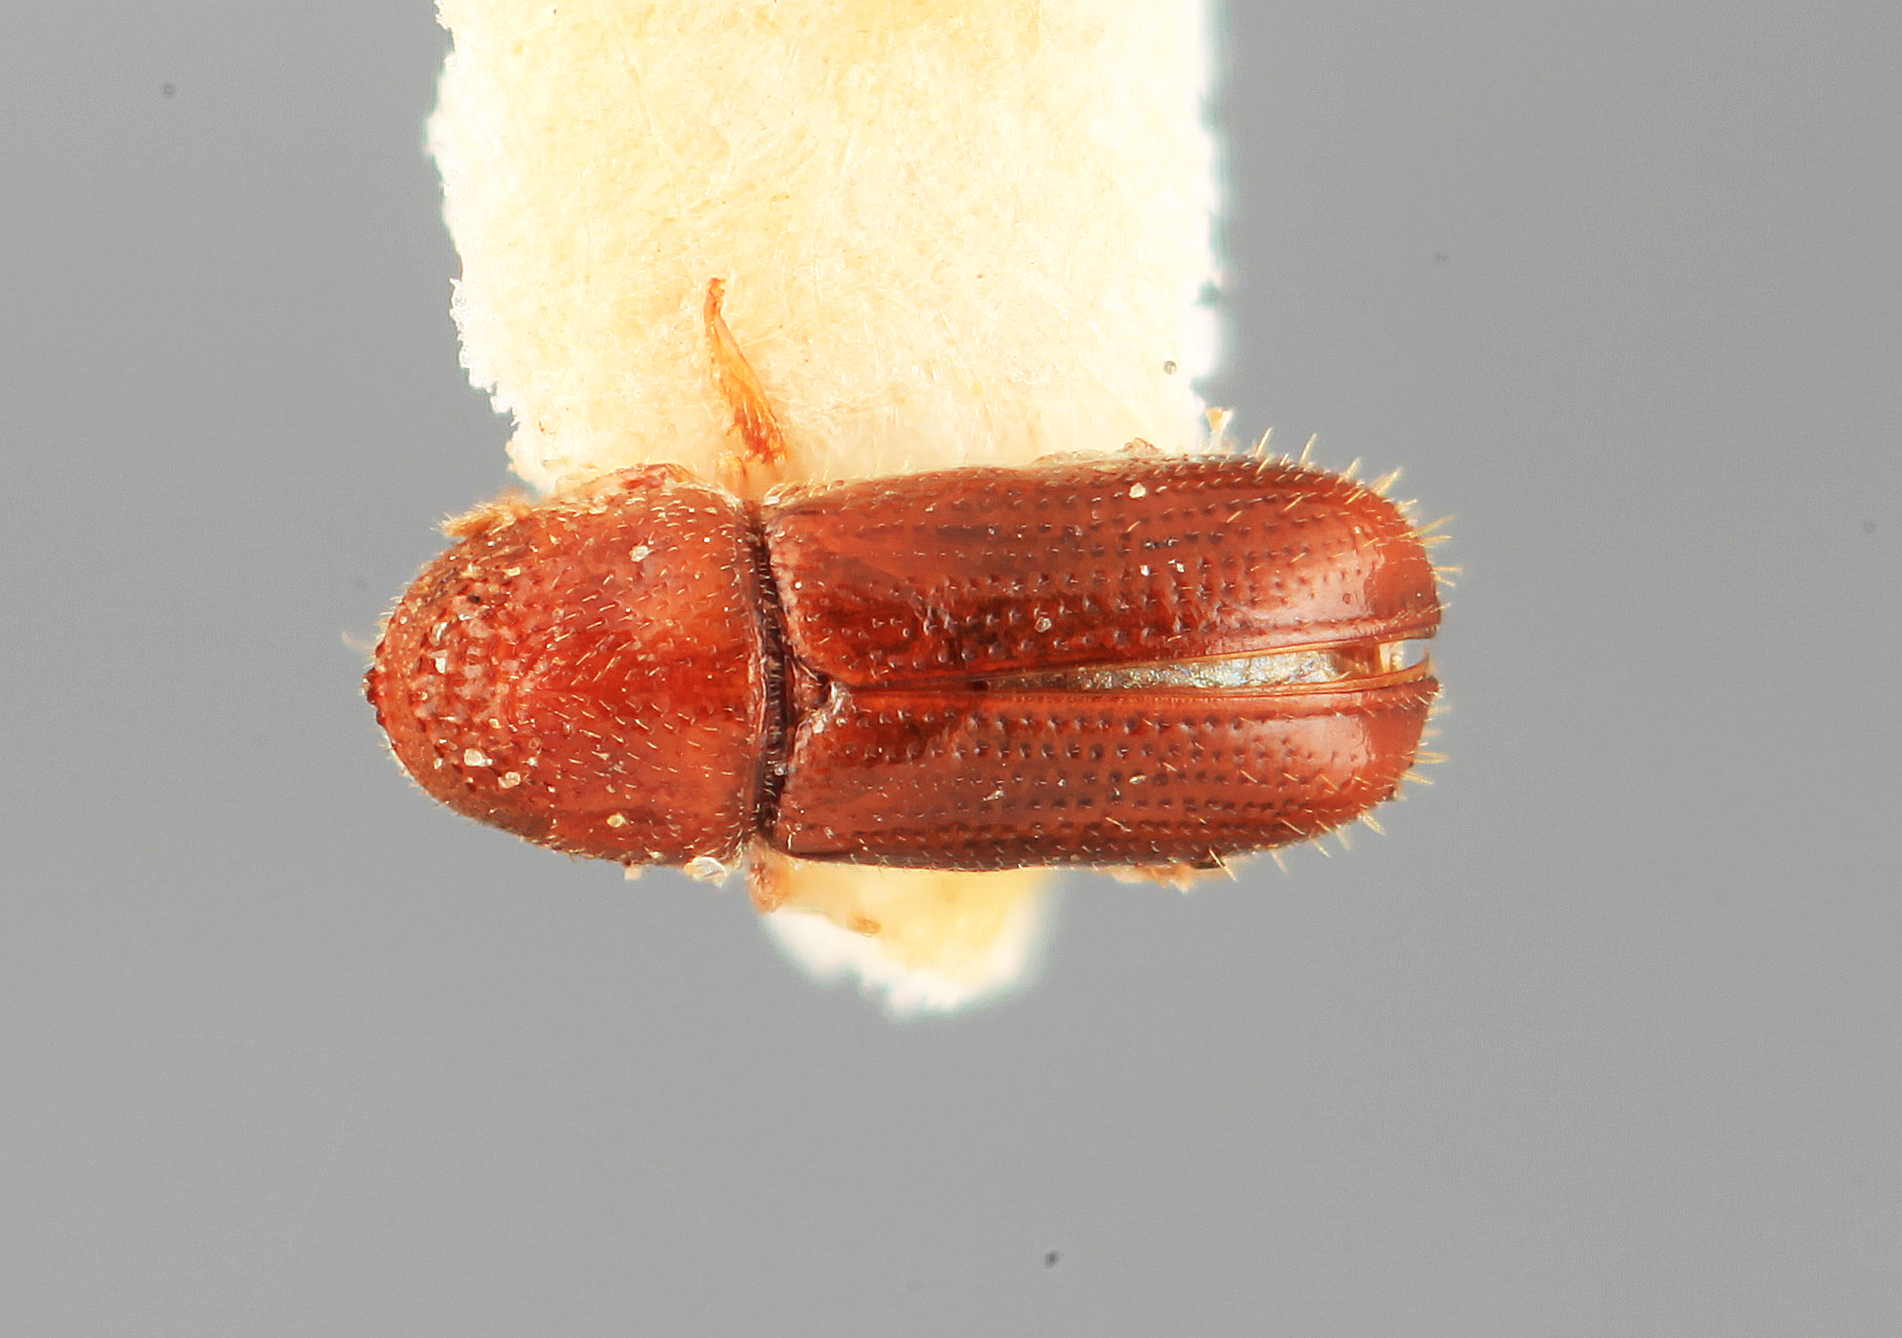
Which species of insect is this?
Pityophthorus chilgoza
